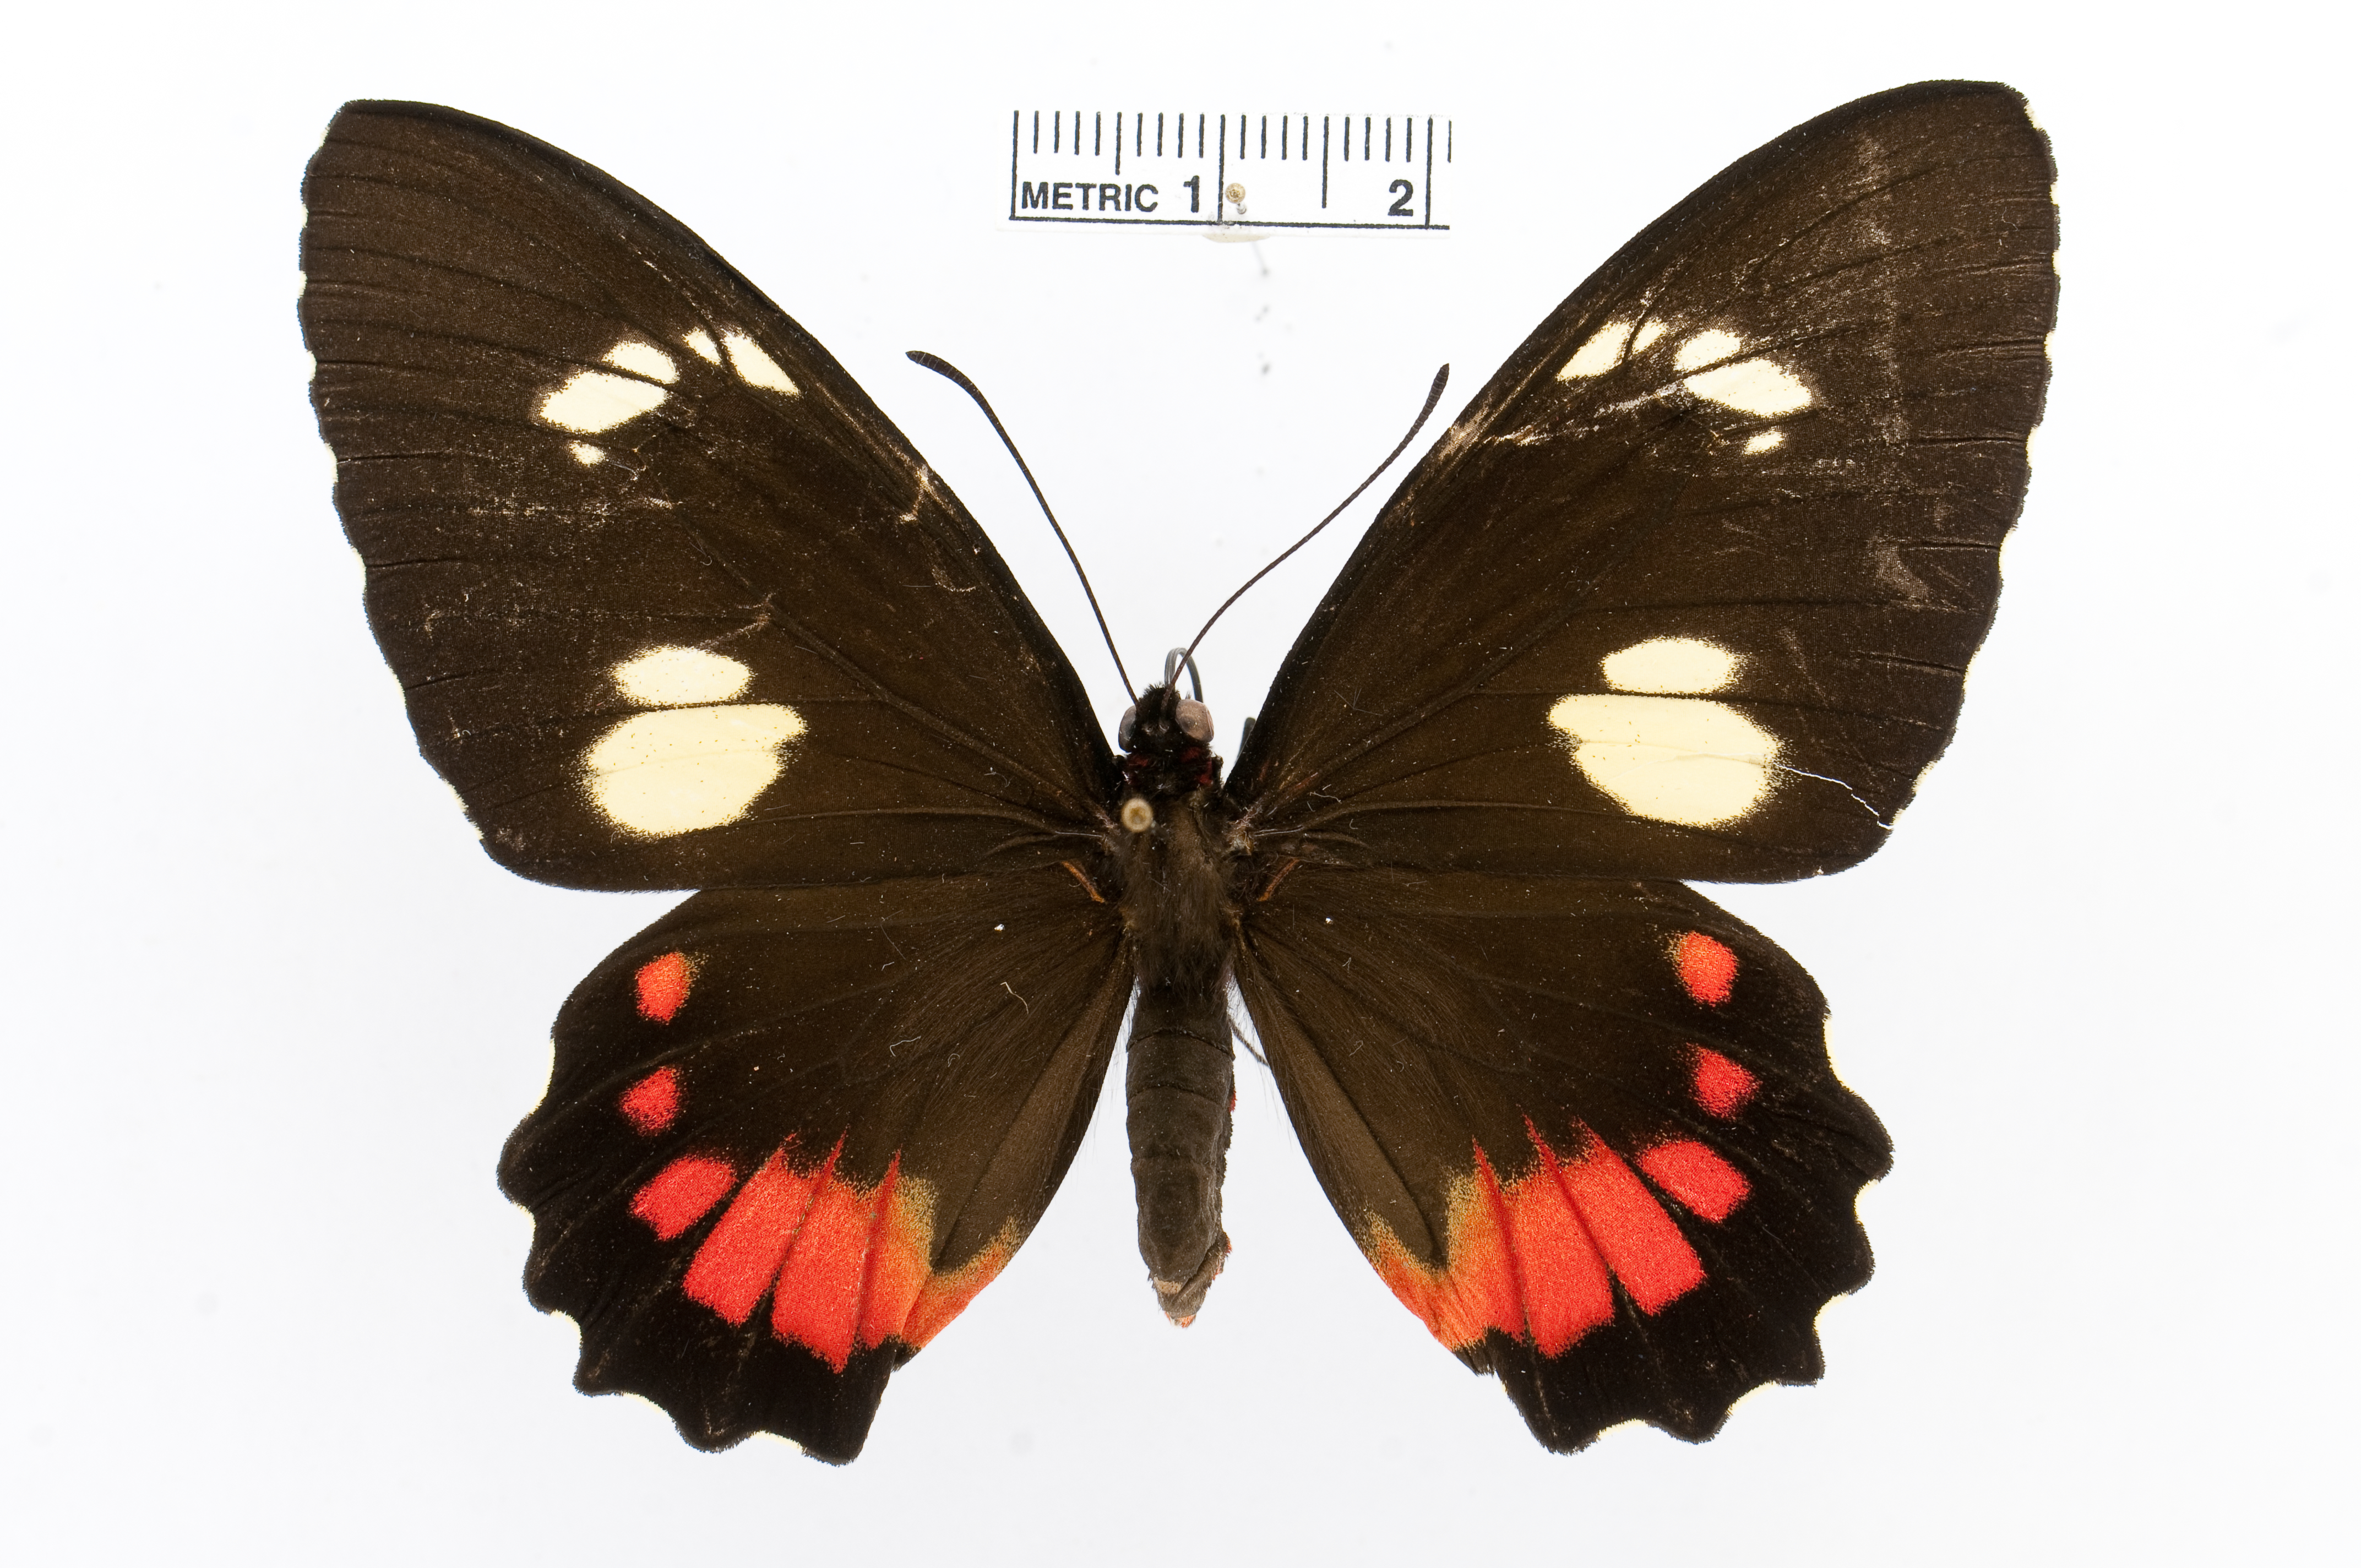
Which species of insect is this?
Parides childrenae
